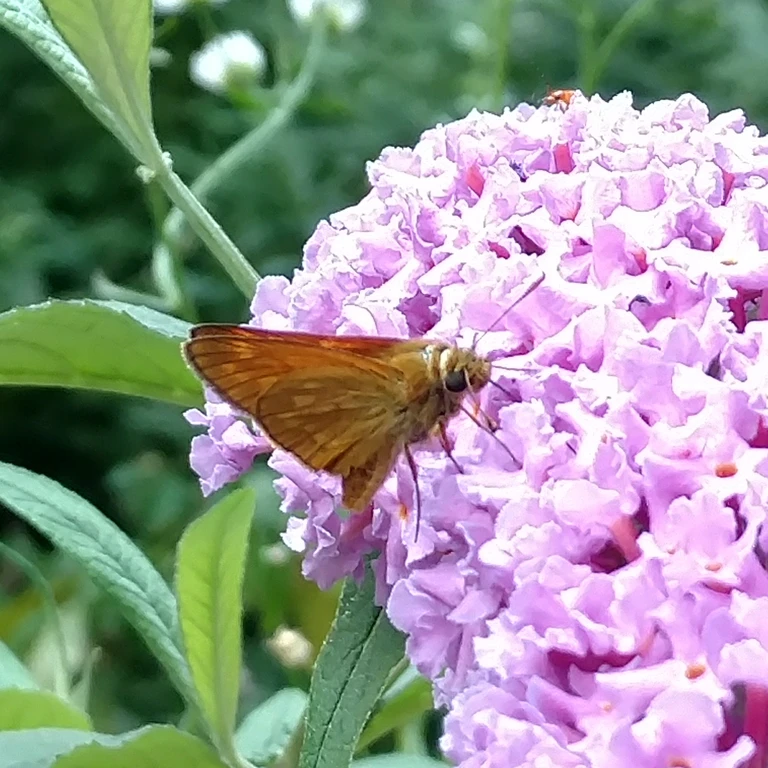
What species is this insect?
Ochlodes sylvanus (also Ochlodes venata)
